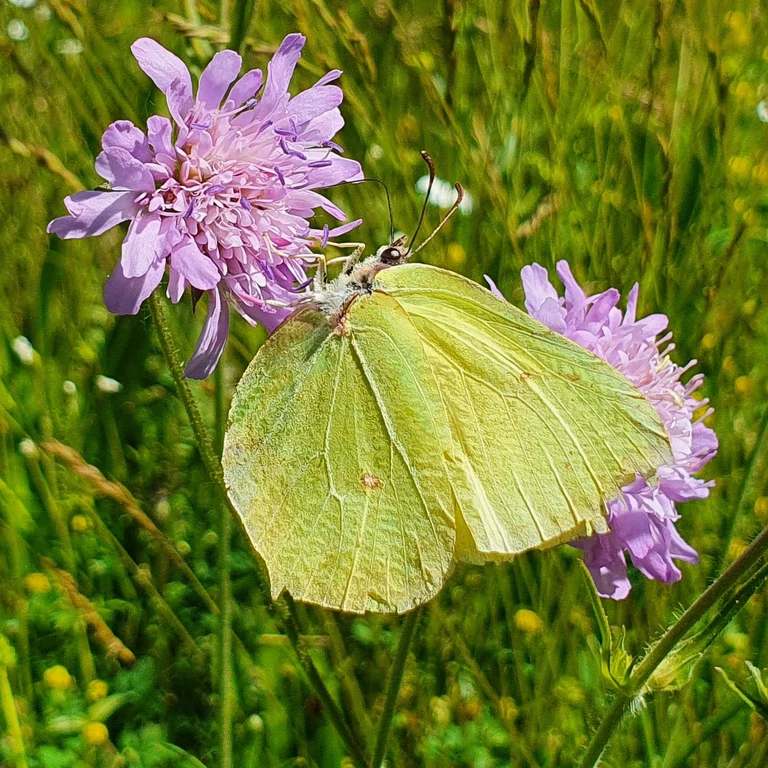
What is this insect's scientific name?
Gonepteryx rhamni
